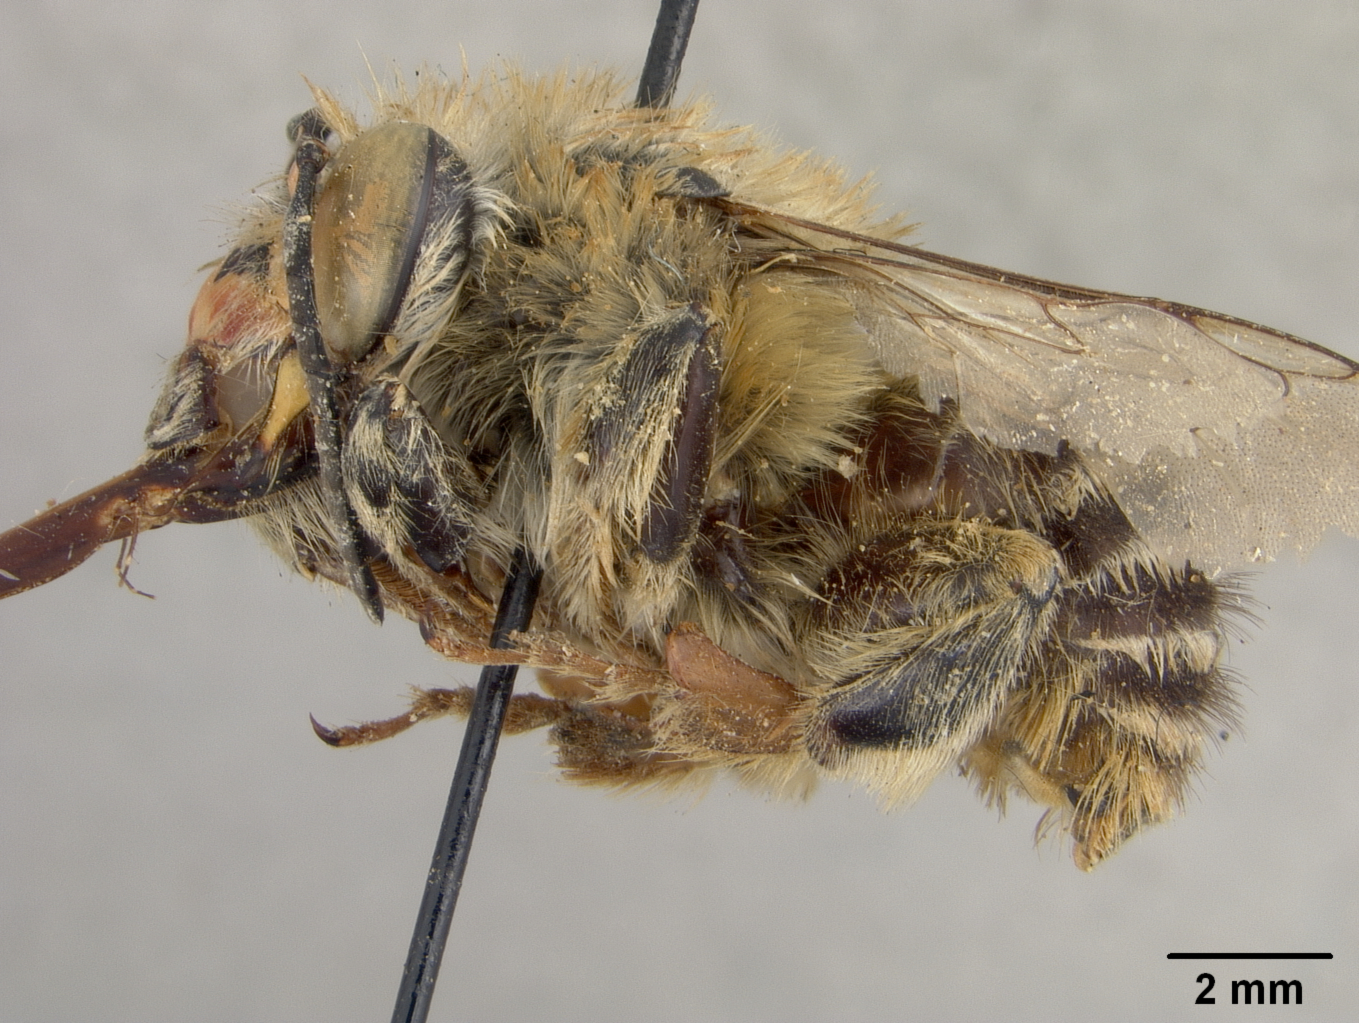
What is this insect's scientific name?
Habropoda pekinensis
